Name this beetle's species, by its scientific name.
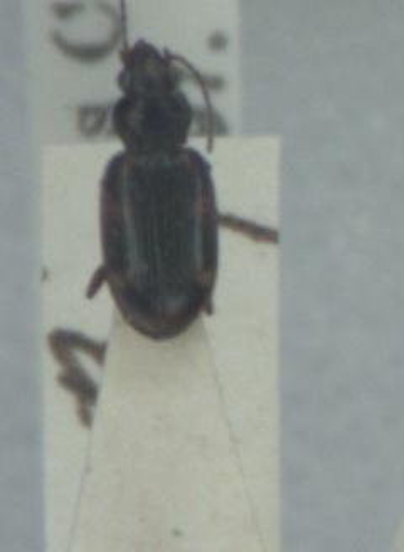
Bembidion varium
